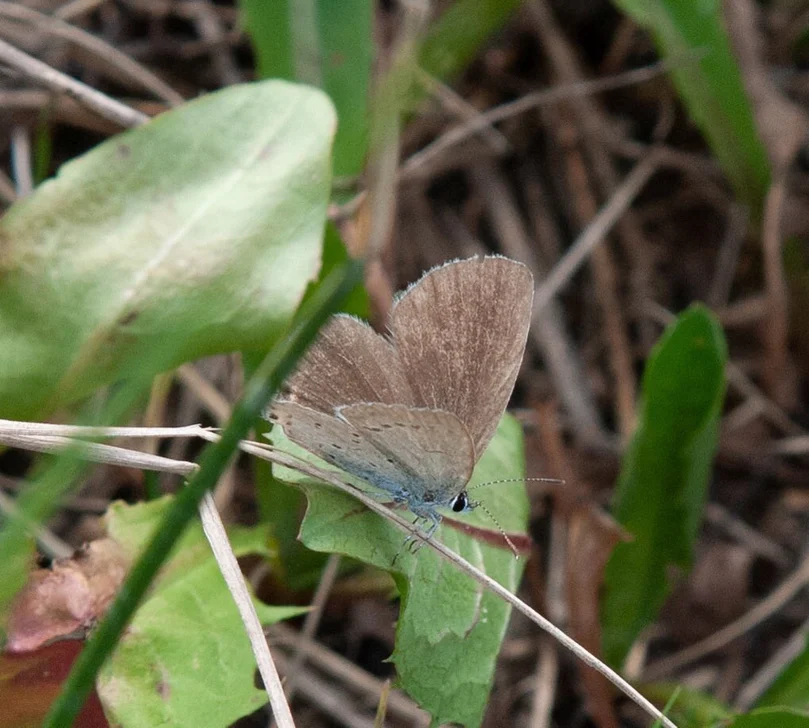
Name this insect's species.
Cupido argiades (also Elkalyce argiades)
